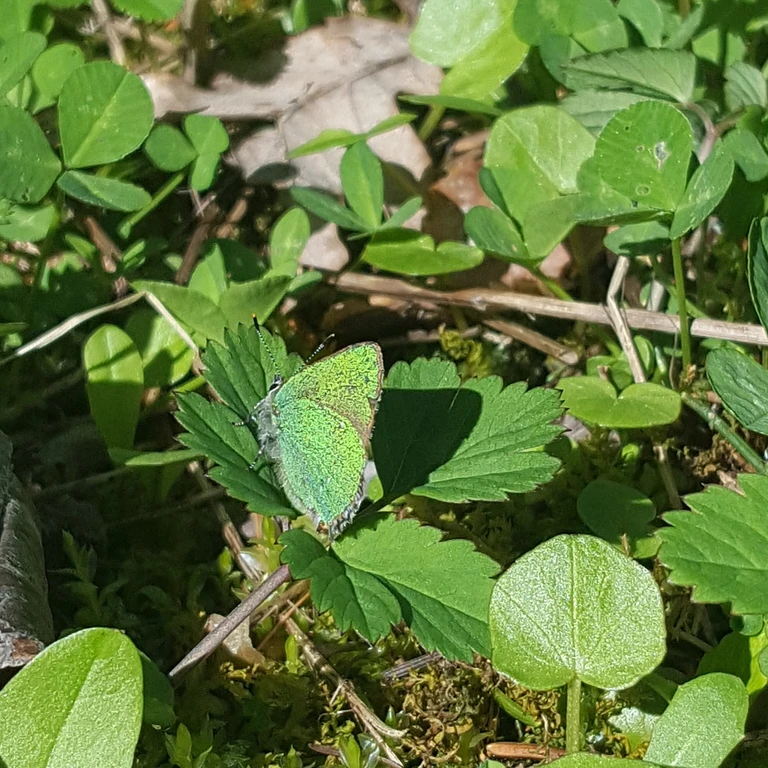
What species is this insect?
Callophrys rubi
